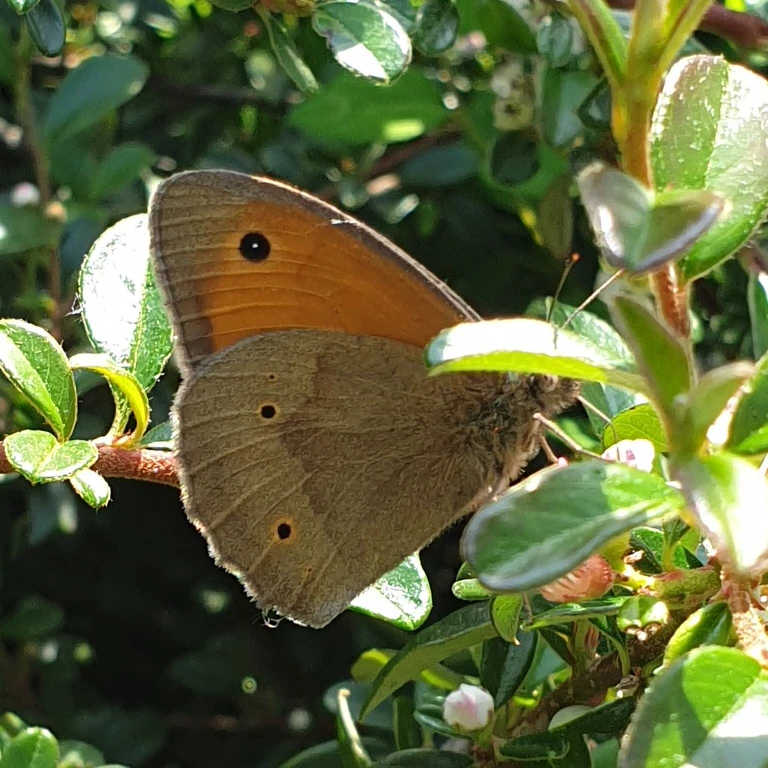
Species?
Maniola jurtina
